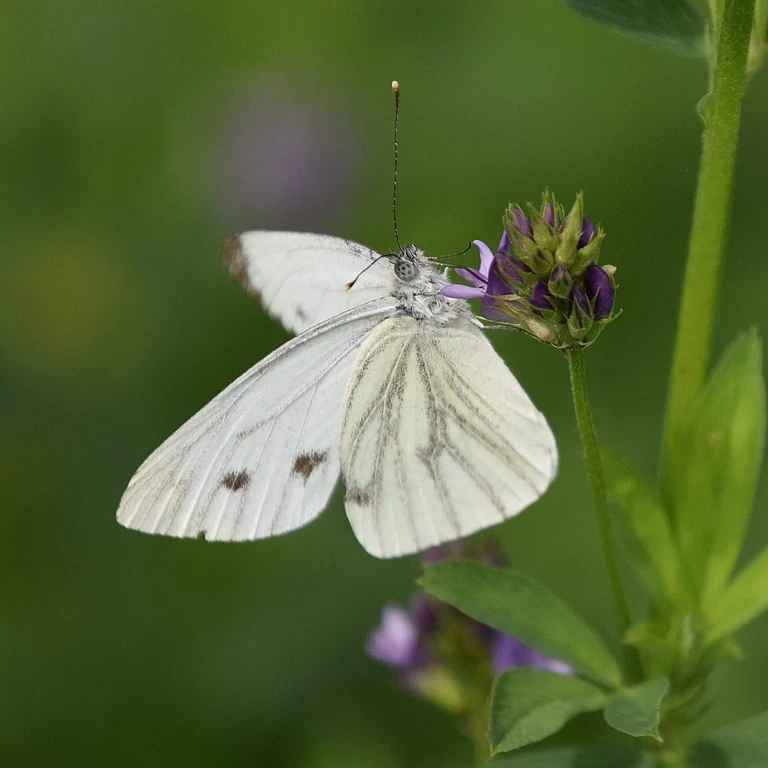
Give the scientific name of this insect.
Pieris napi
